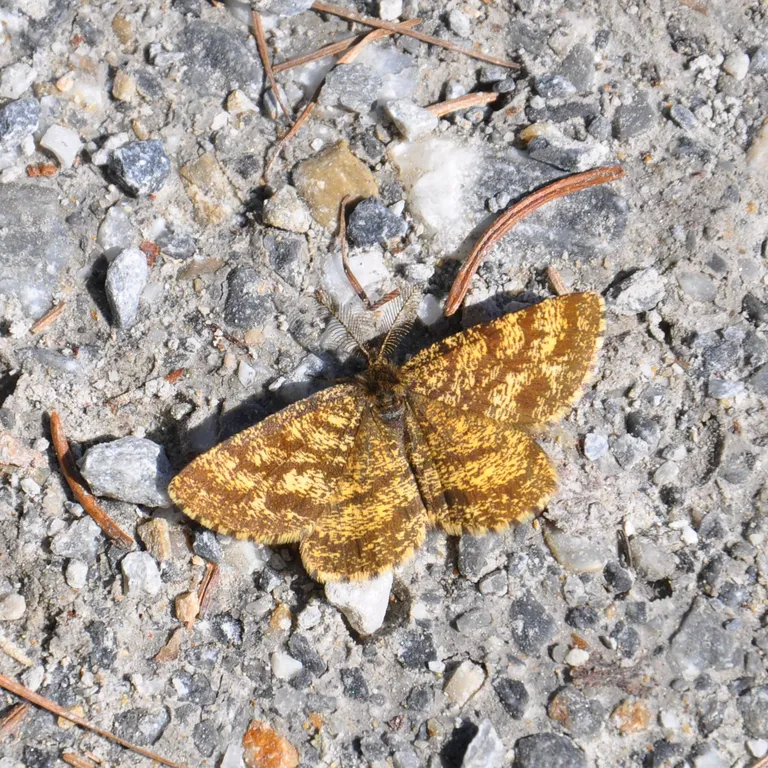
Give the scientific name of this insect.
Ematurga atomaria
